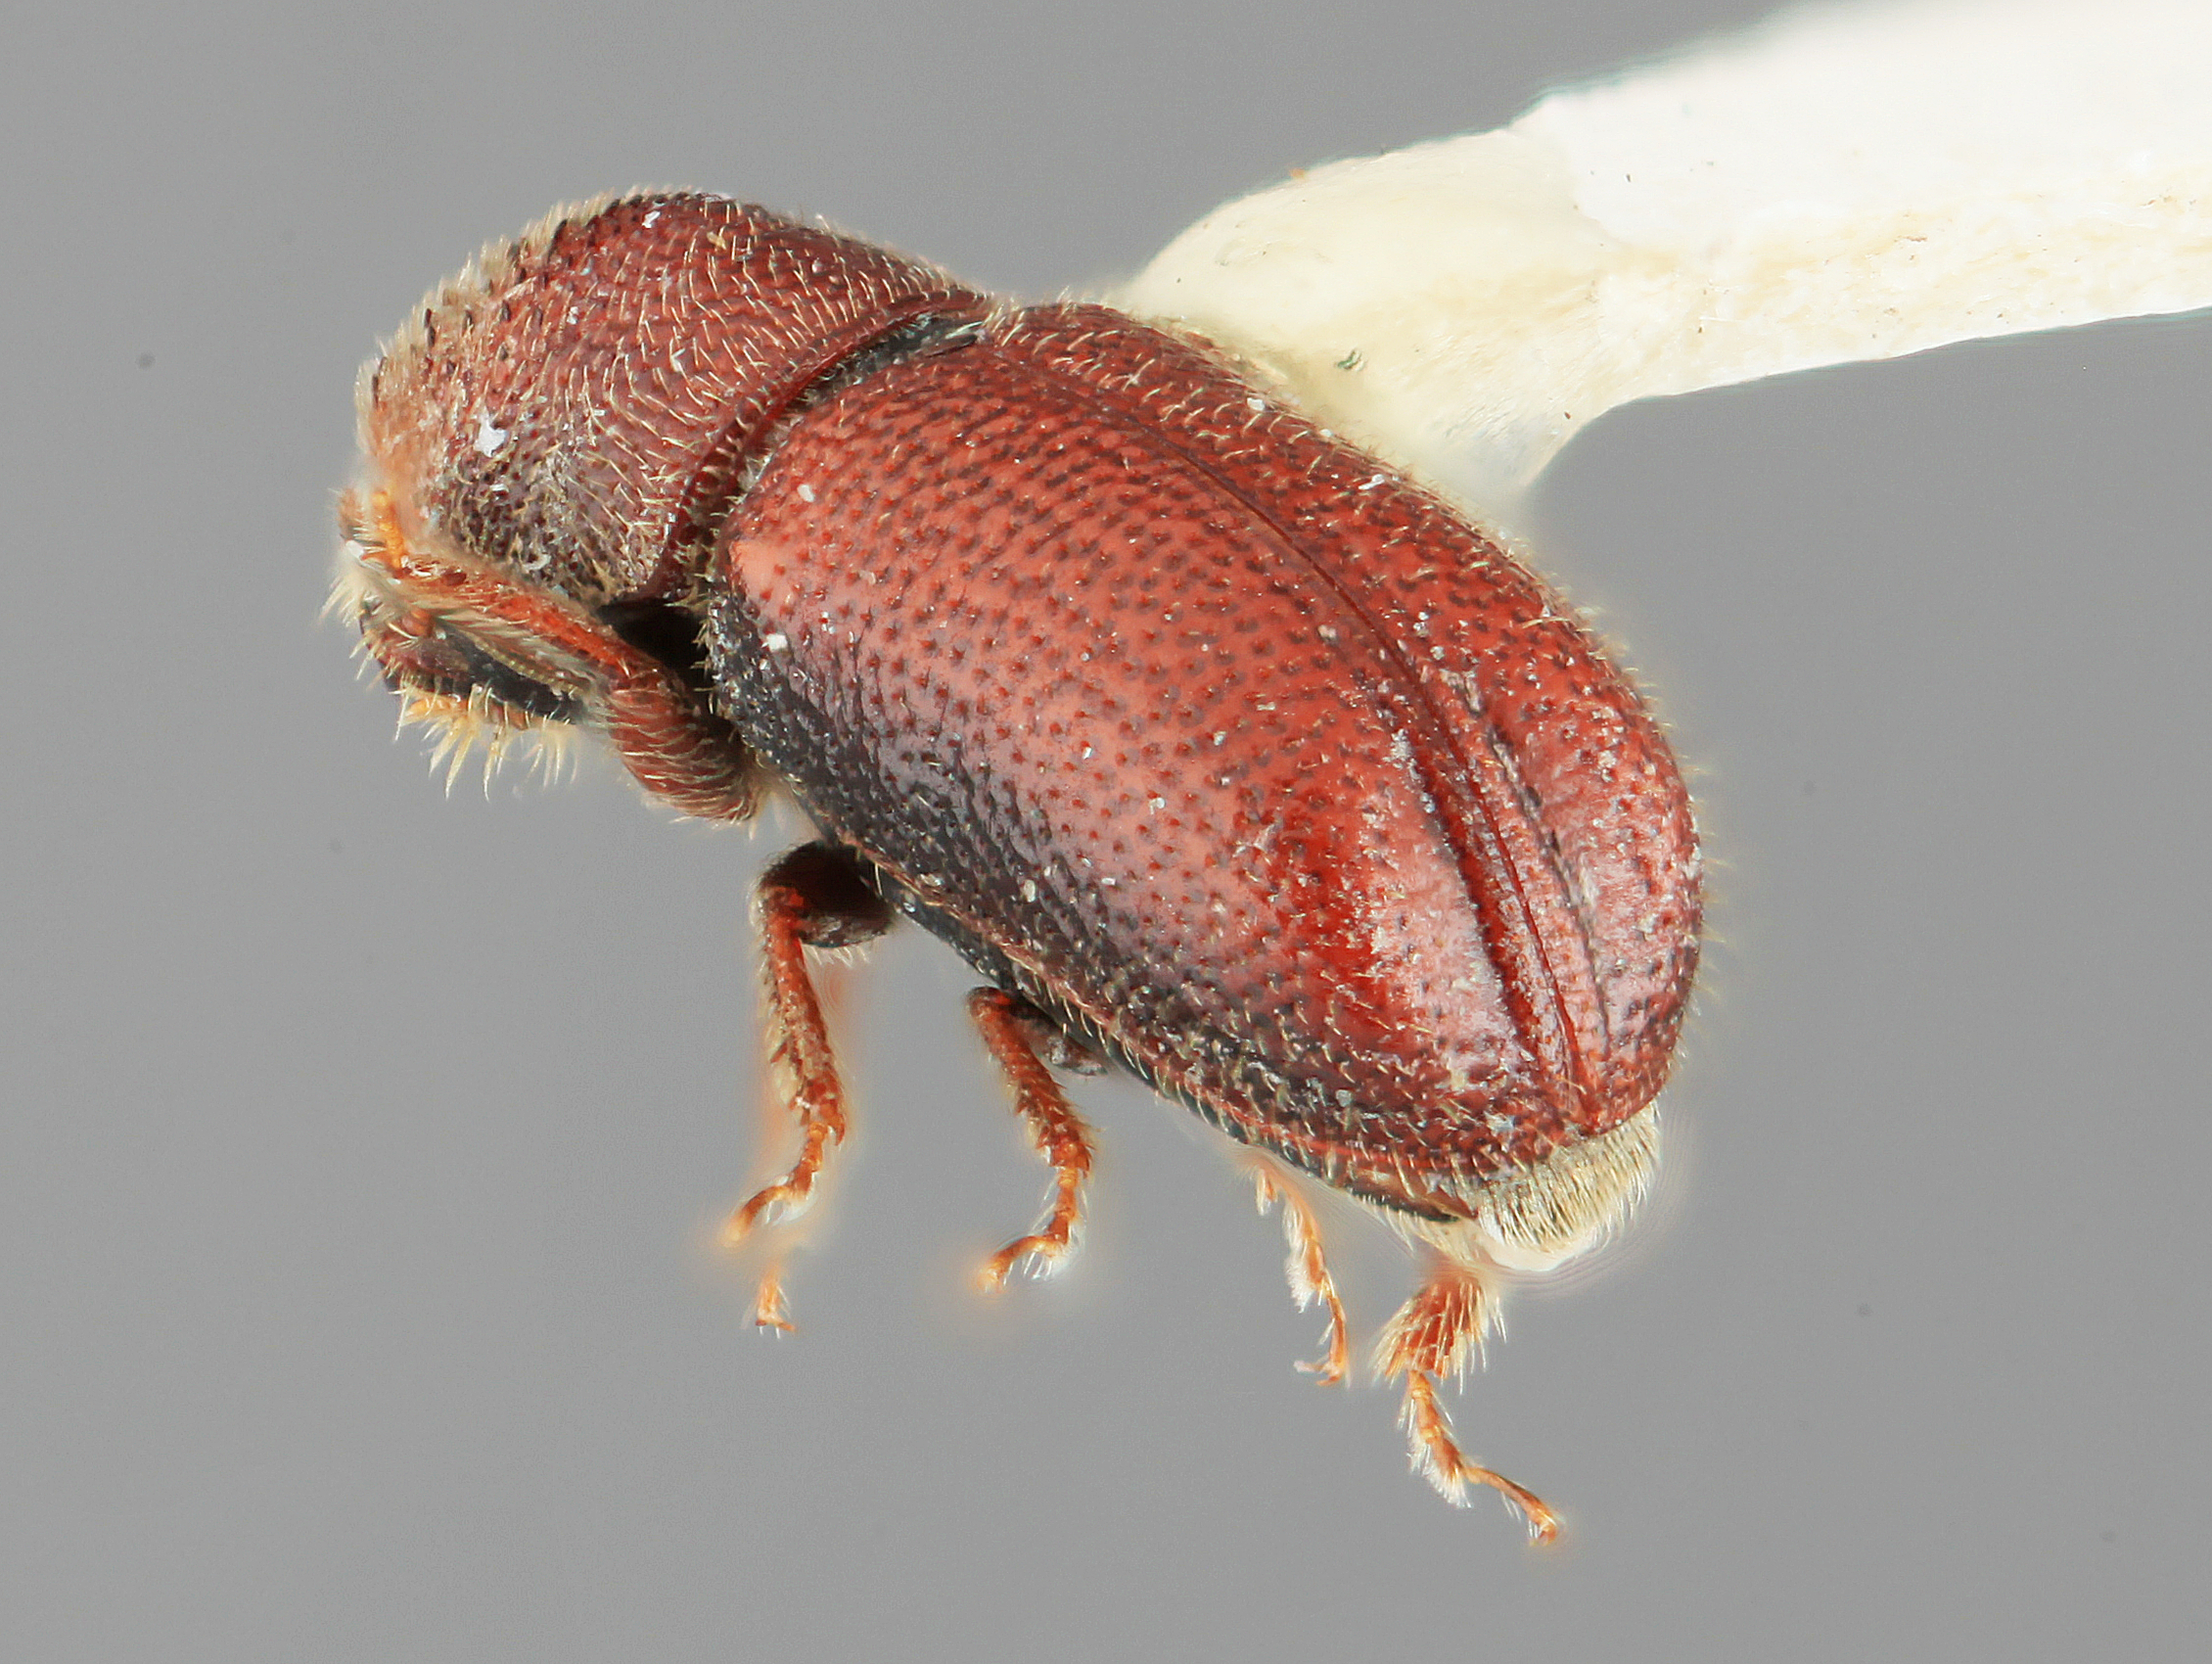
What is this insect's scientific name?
Pityophthorus aciculatus
